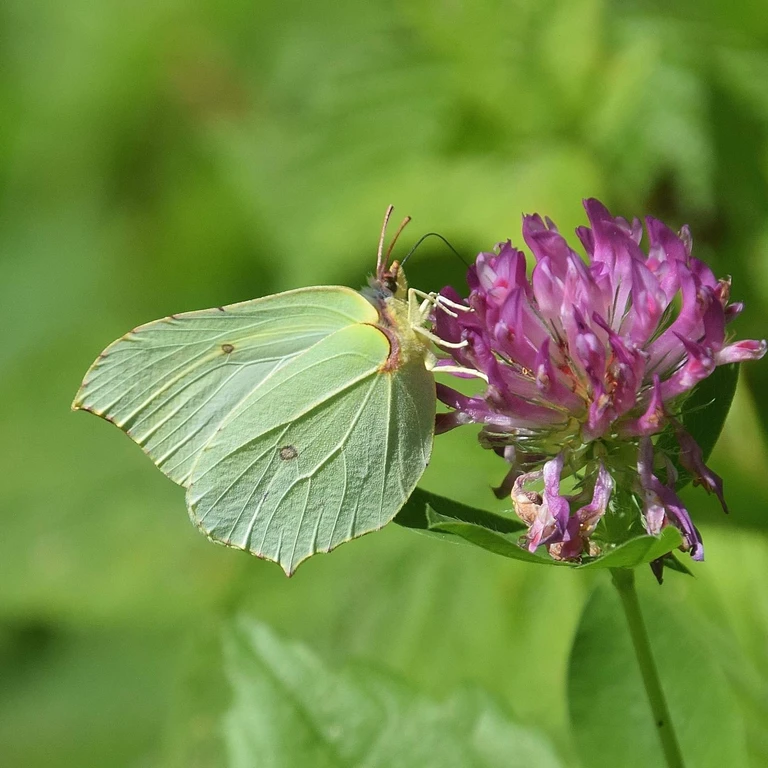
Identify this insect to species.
Gonepteryx rhamni
